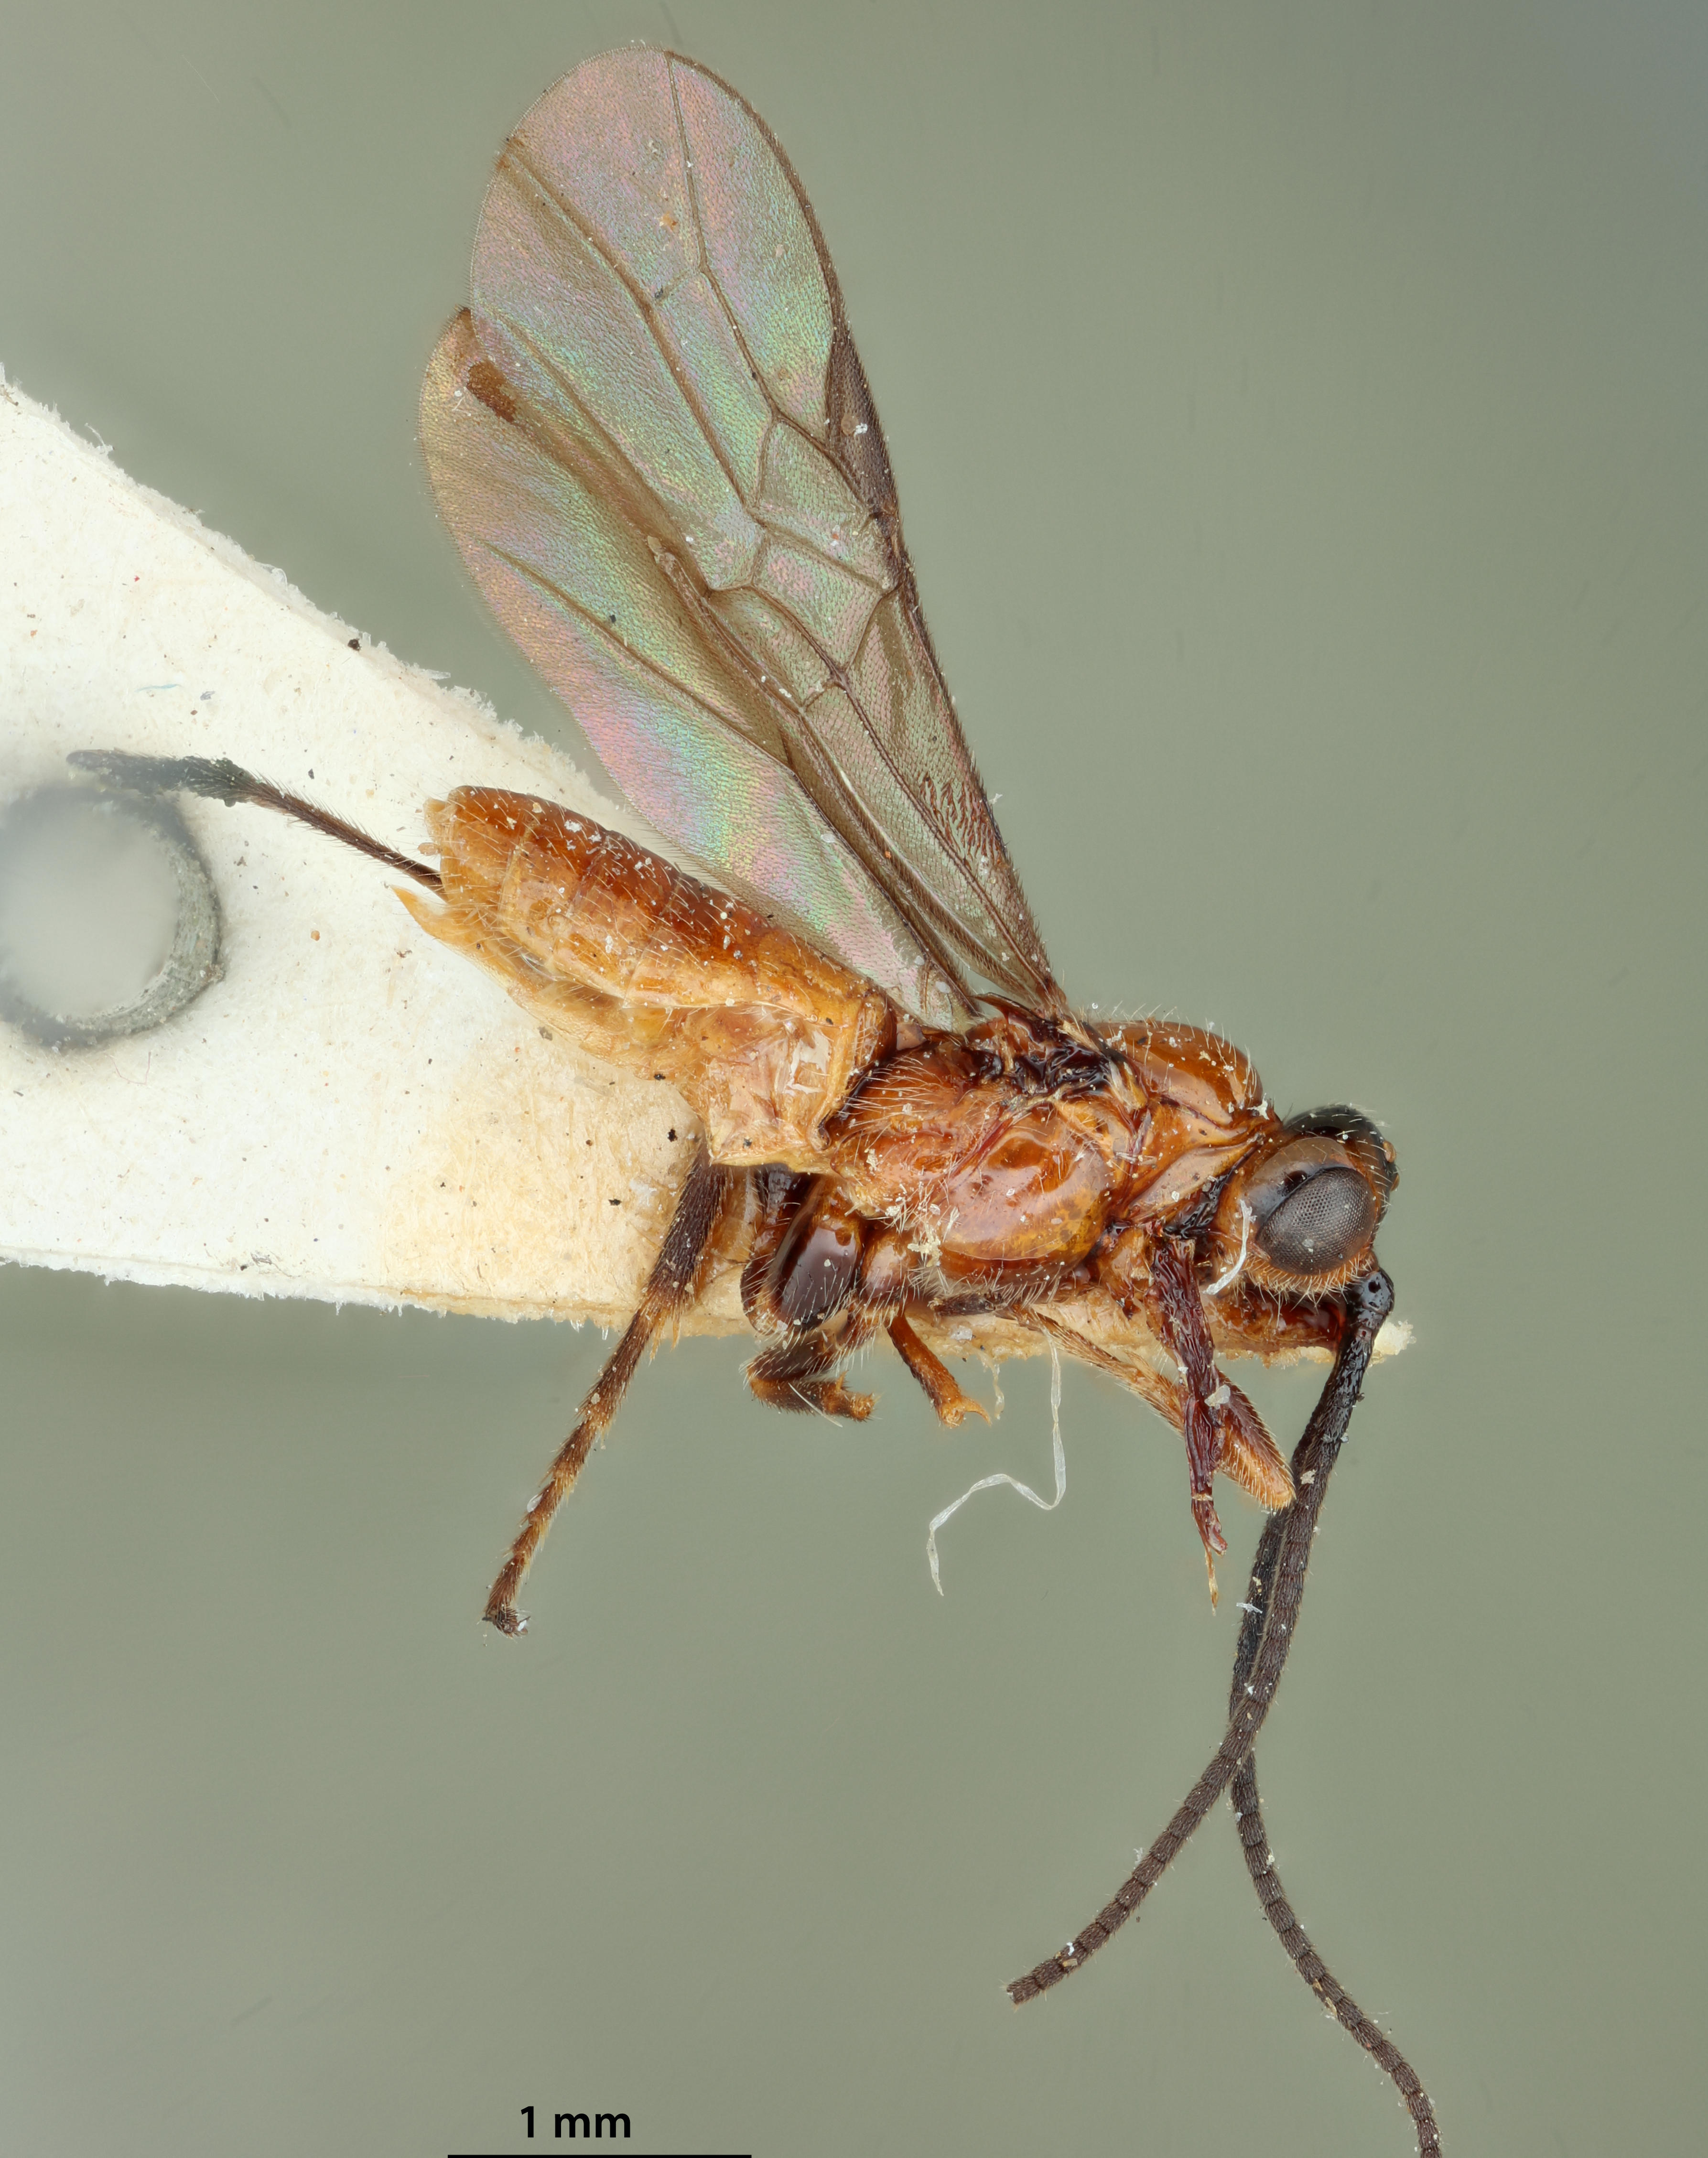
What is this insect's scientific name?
Bracon maculiceps
